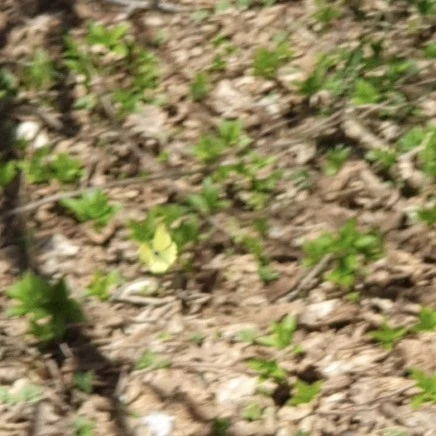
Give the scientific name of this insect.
Gonepteryx rhamni
